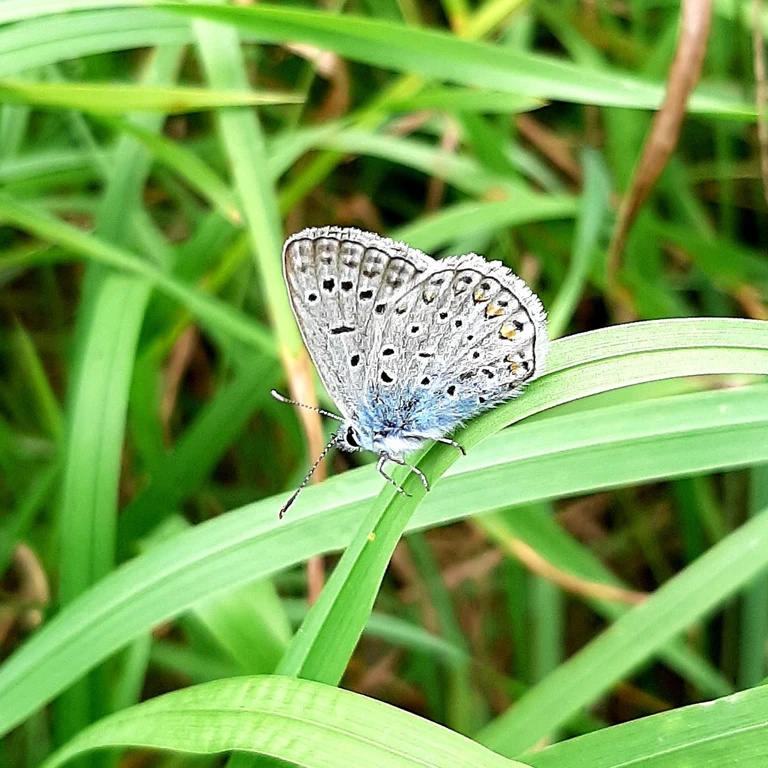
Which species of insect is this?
Polyommatus icarus
